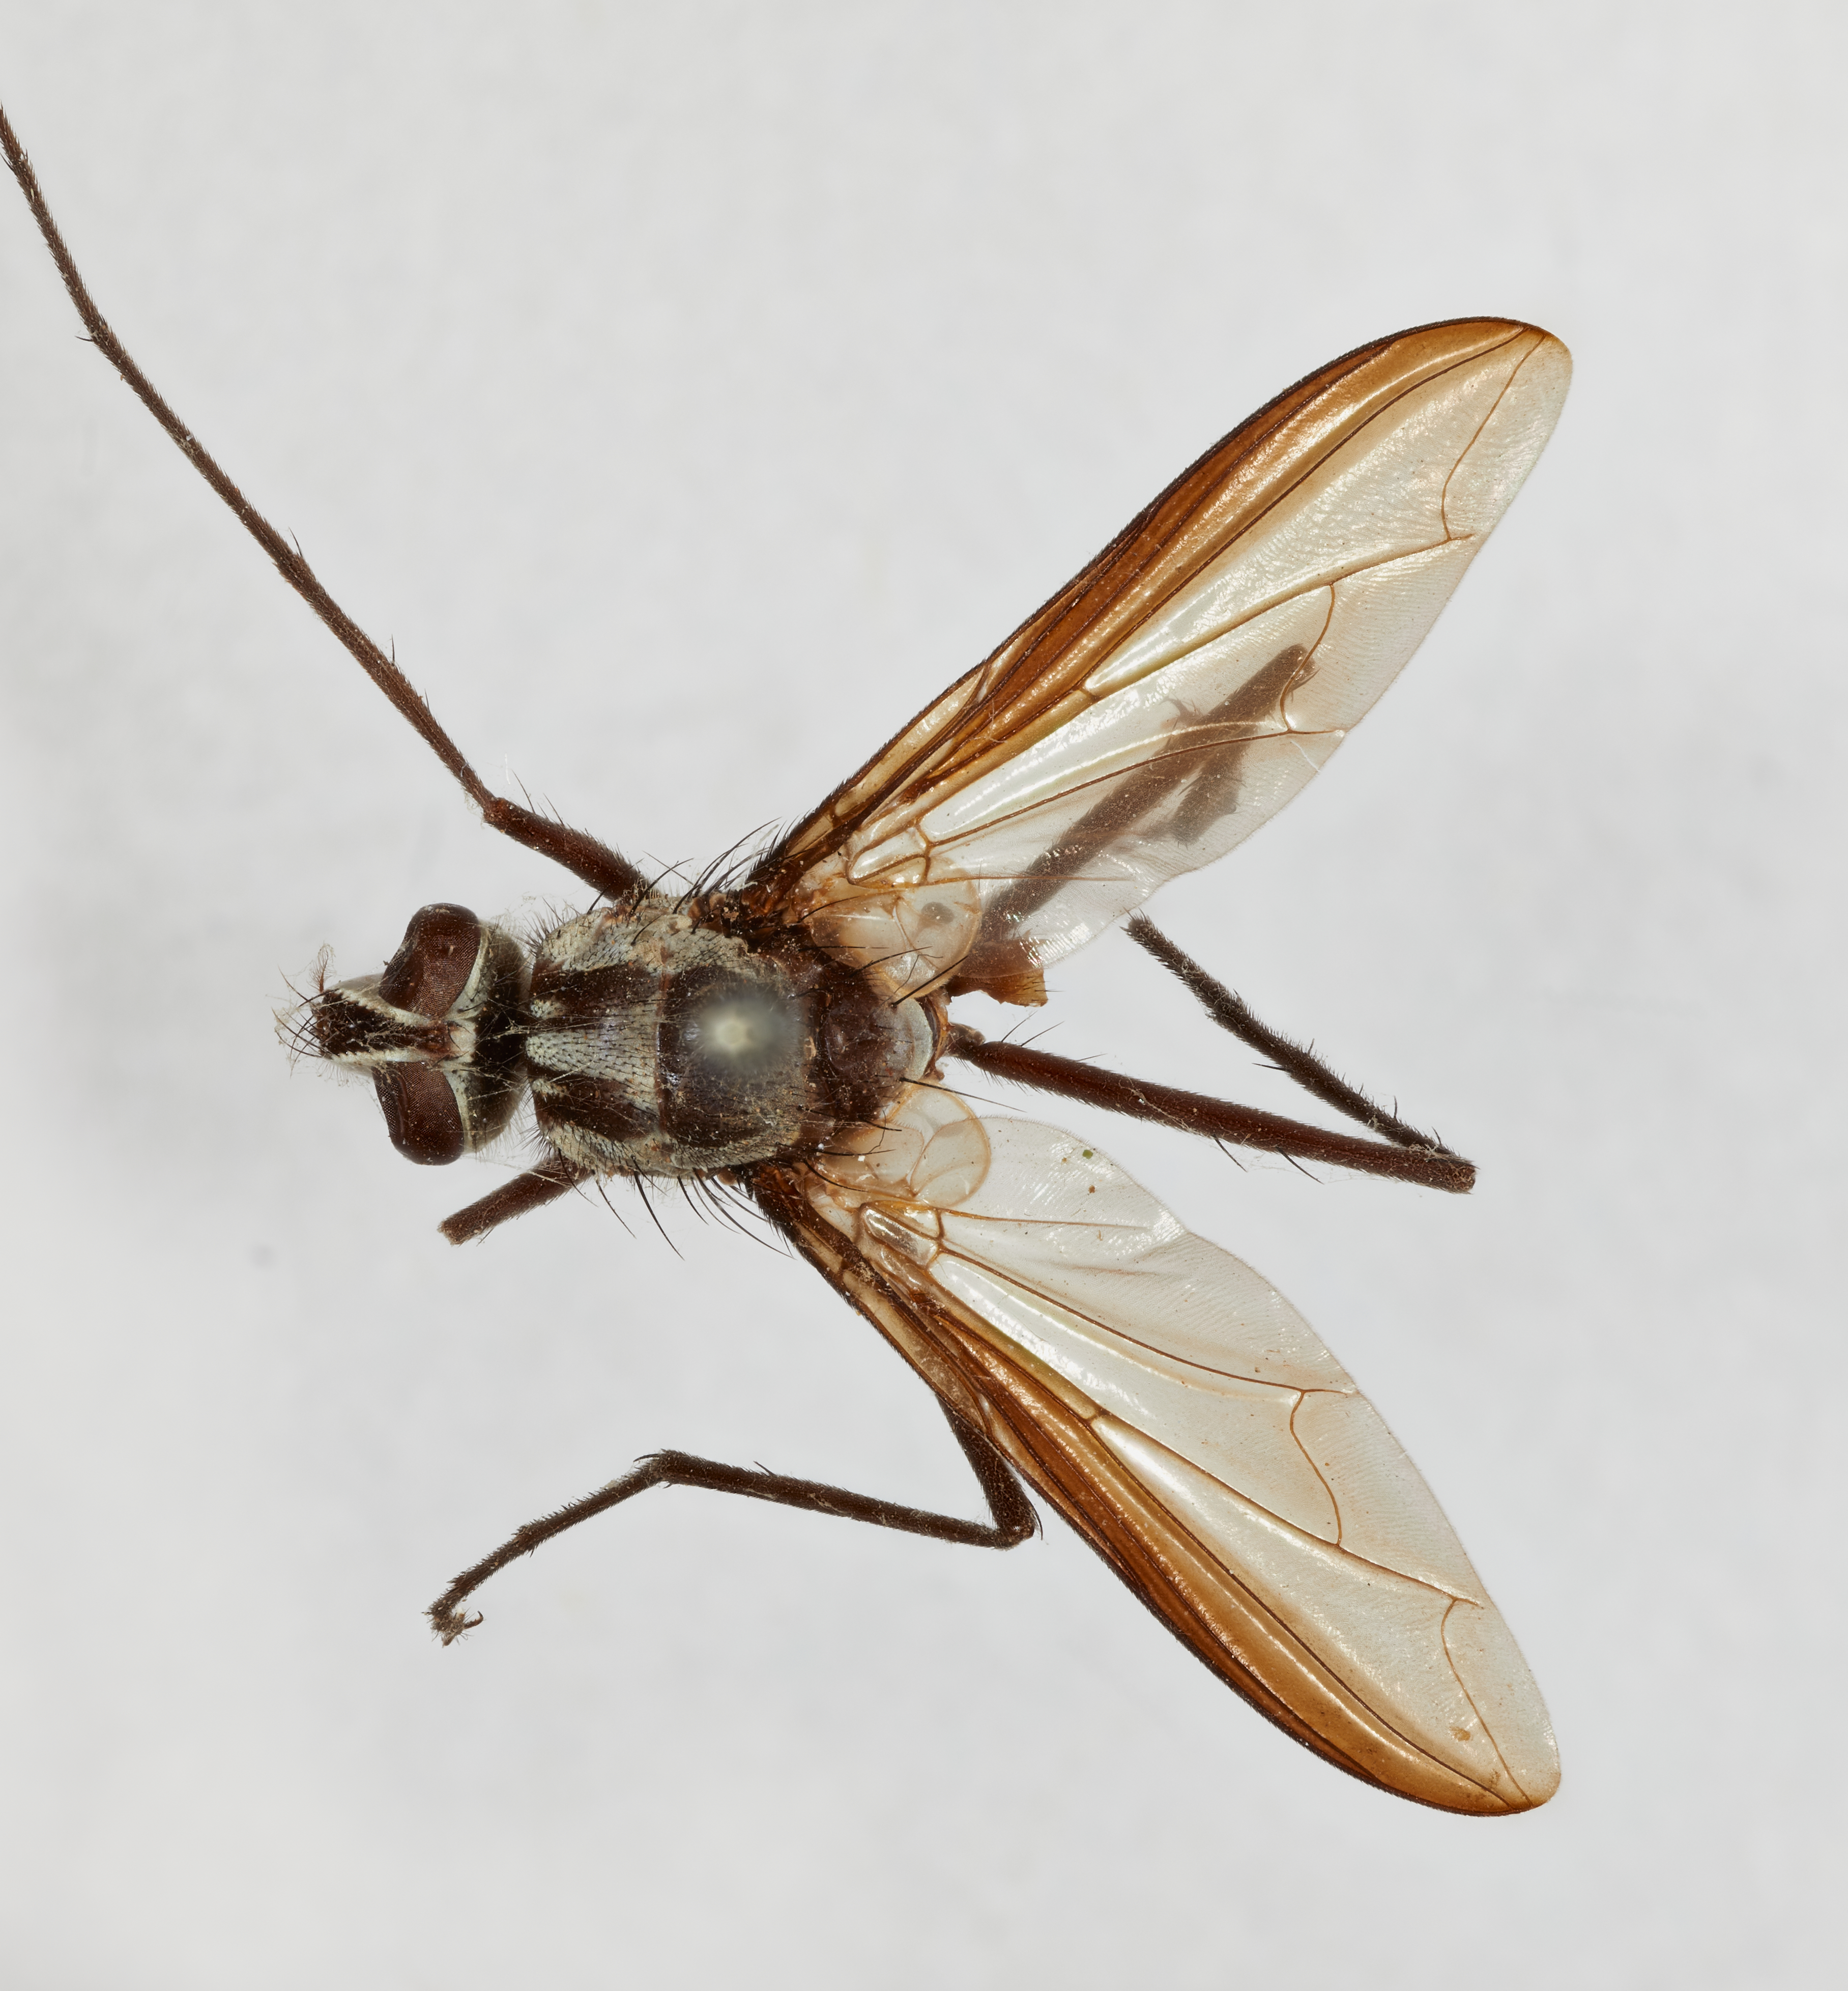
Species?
Doleschalla makilingensis
